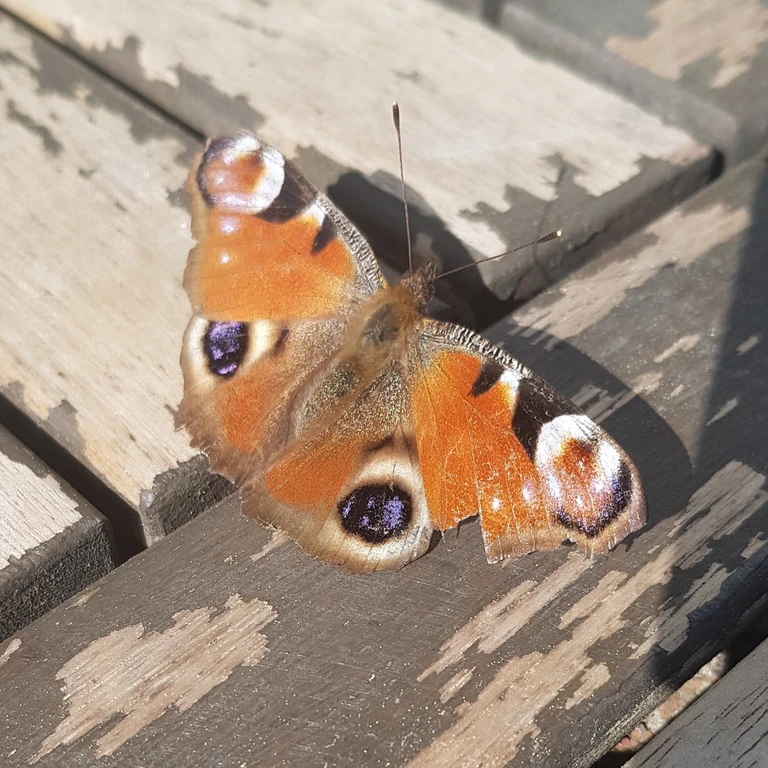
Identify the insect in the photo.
Aglais io
